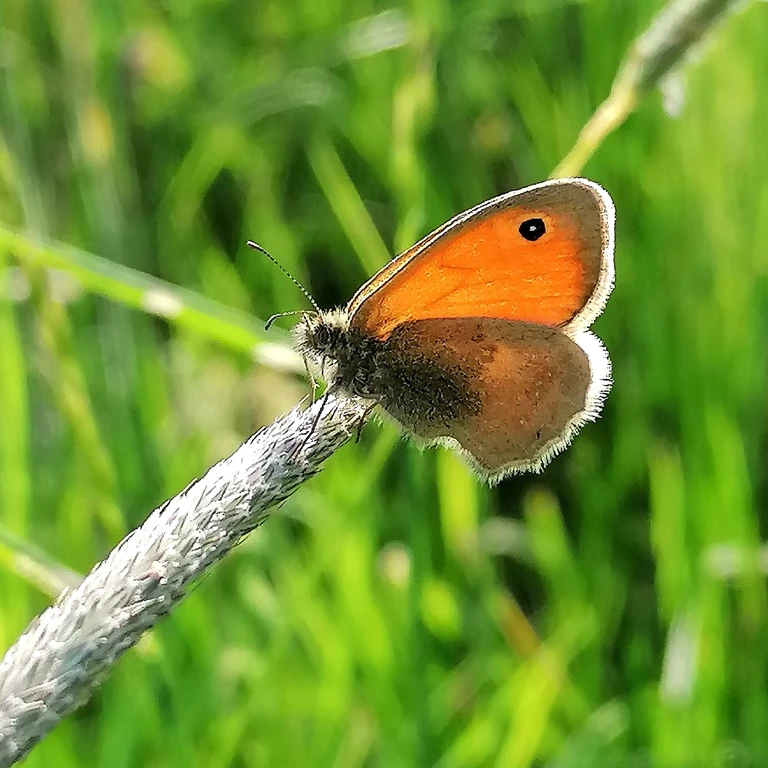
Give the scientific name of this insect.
Coenonympha pamphilus
